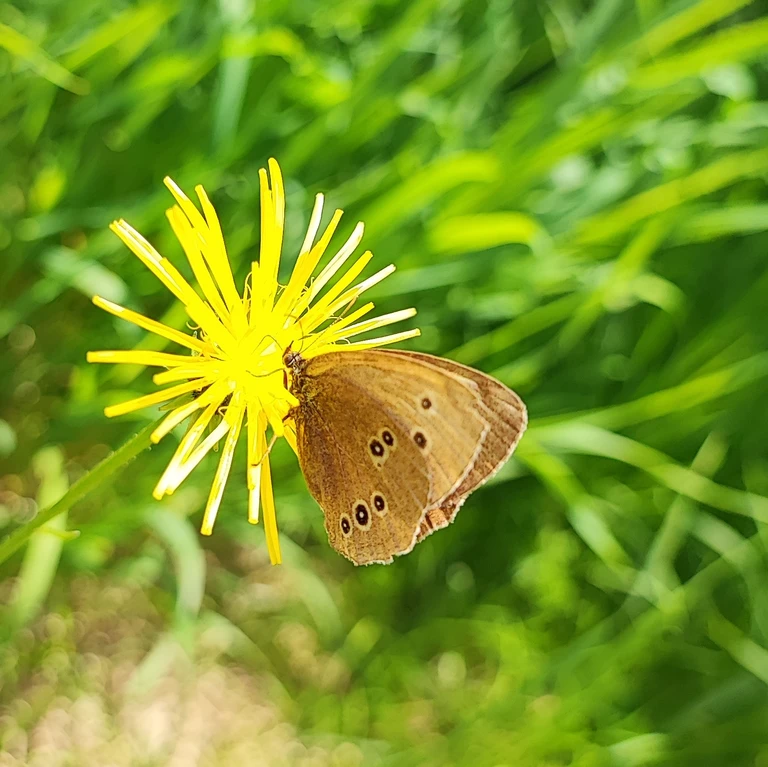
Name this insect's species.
Aphantopus hyperantus
